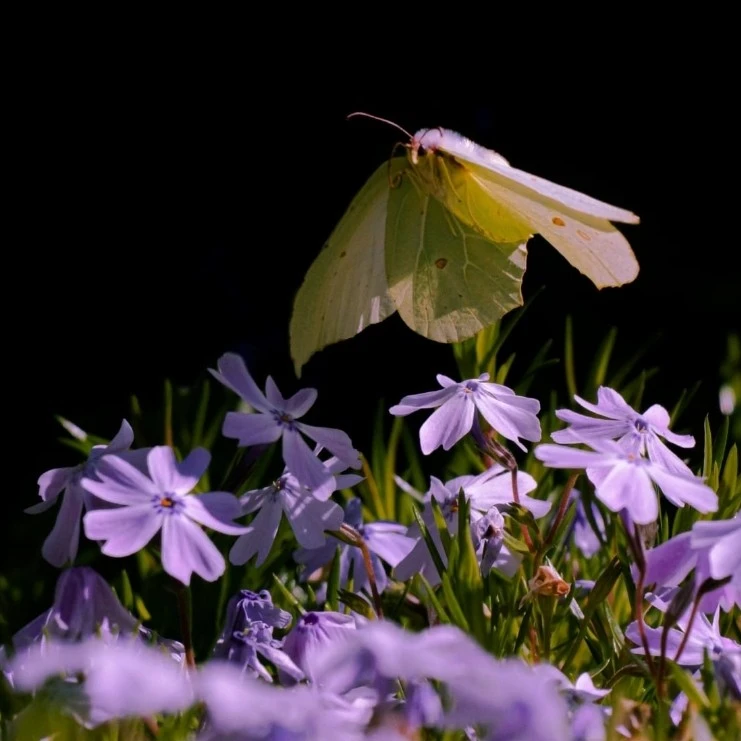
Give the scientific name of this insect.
Gonepteryx rhamni
